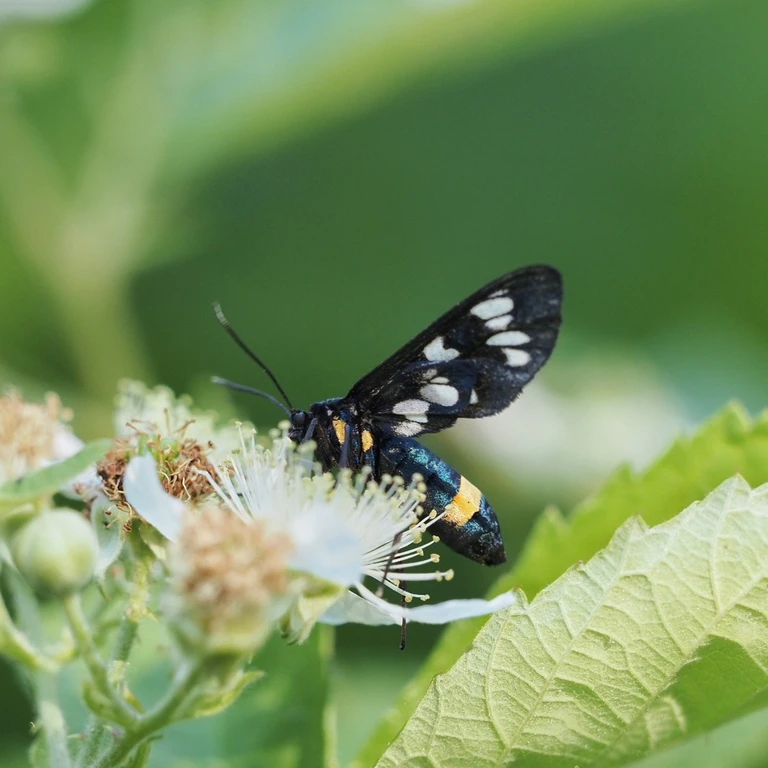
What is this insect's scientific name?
Amata phegea
